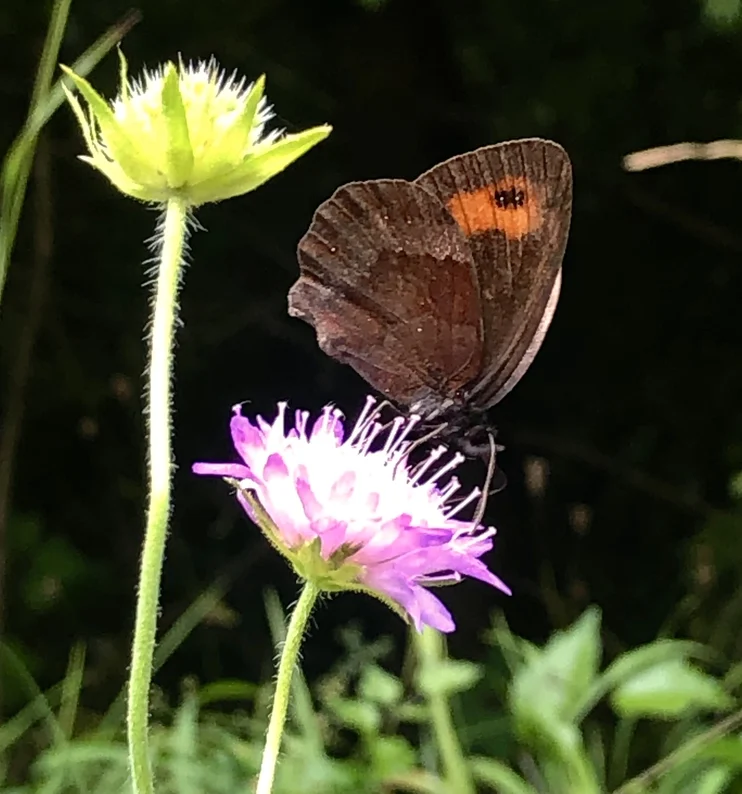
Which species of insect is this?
Erebia aethiops
